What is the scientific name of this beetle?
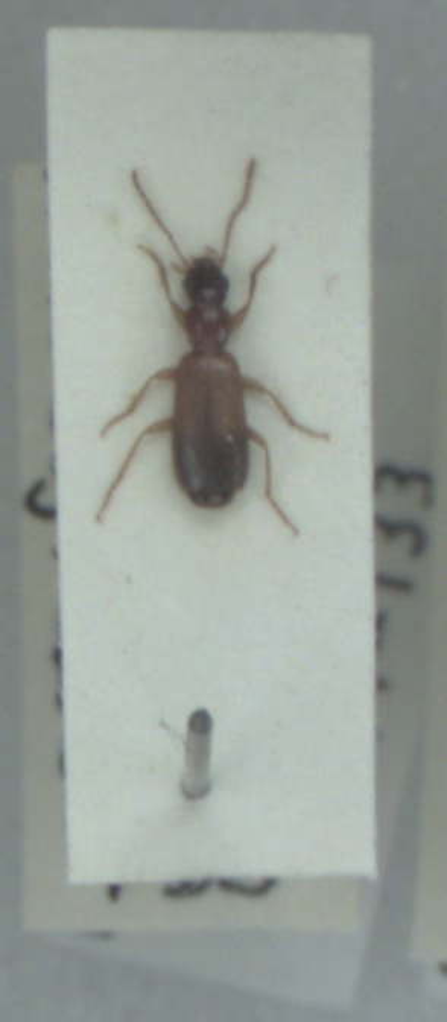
Paradromius linearis
